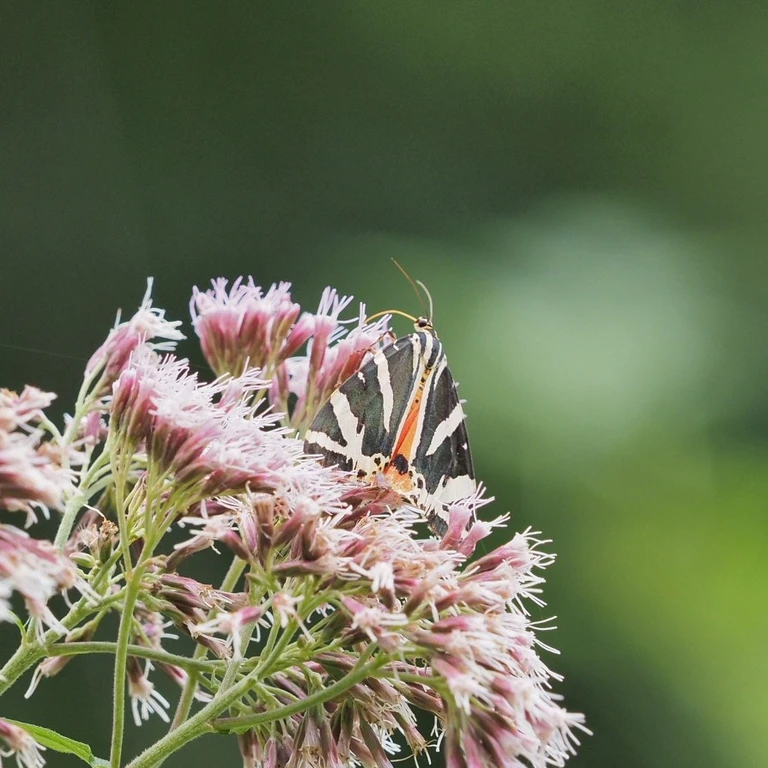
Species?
Euplagia quadripunctaria
